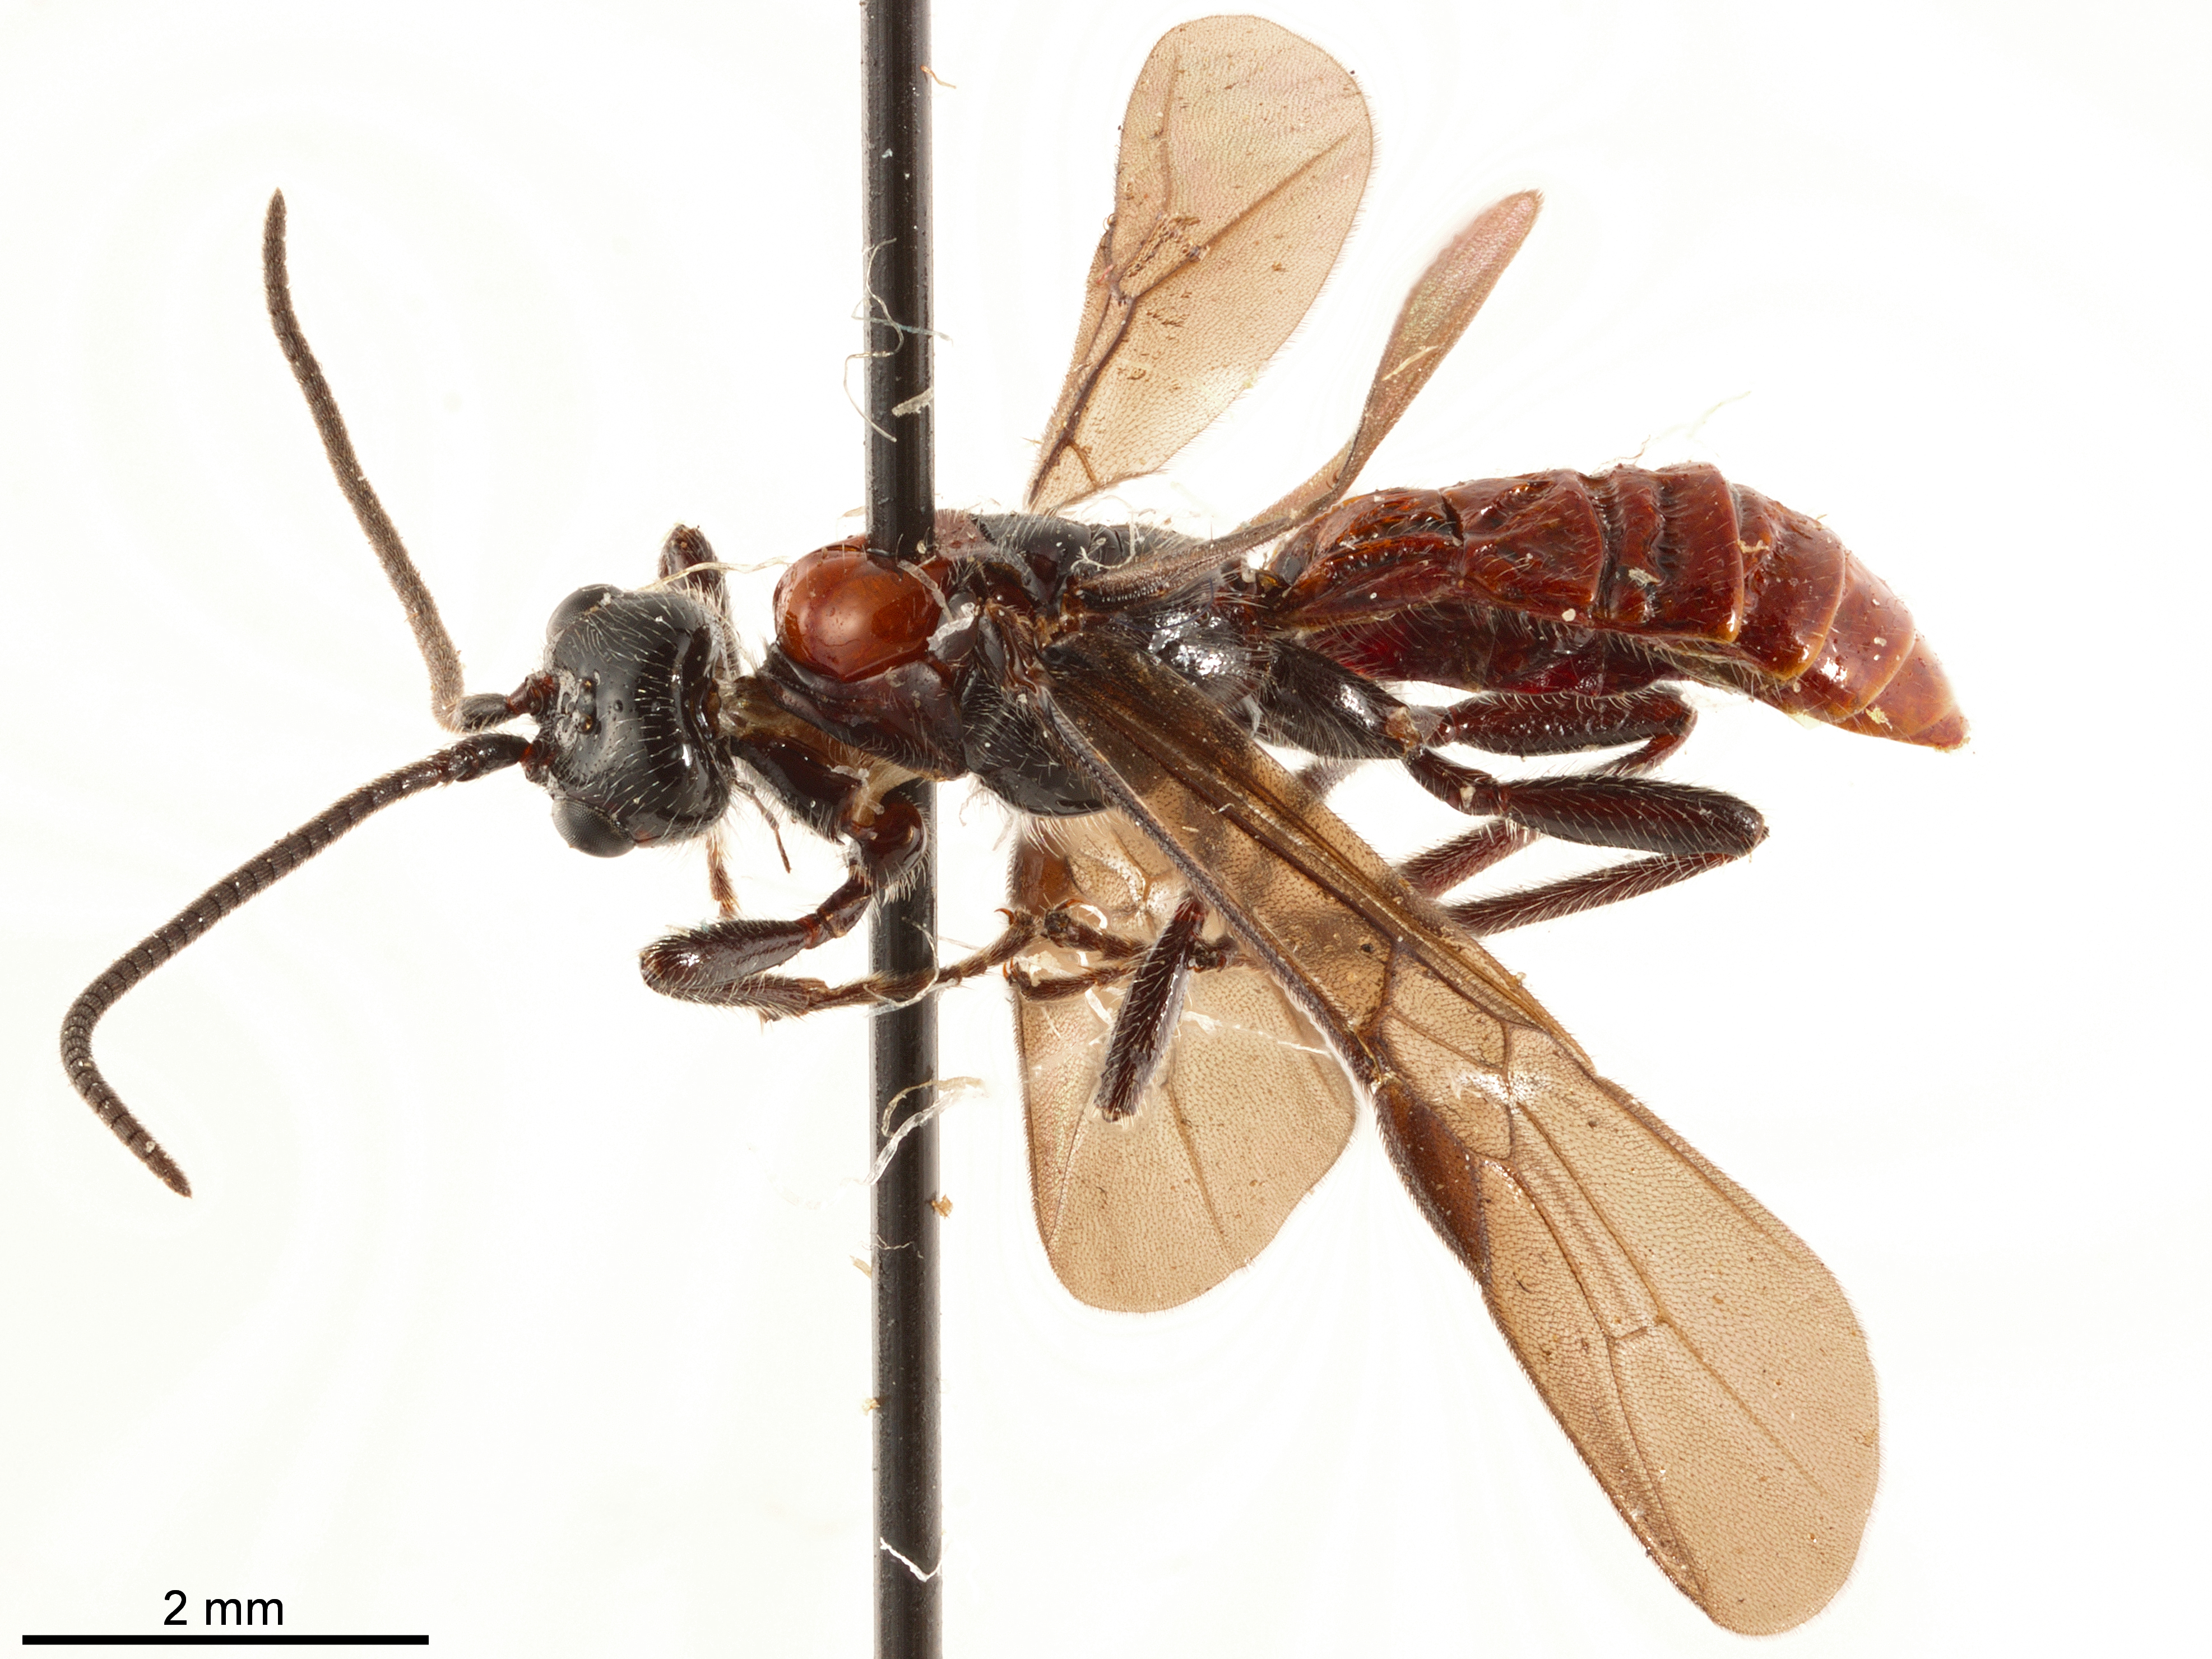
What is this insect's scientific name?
Alienoclypeus insolitus
